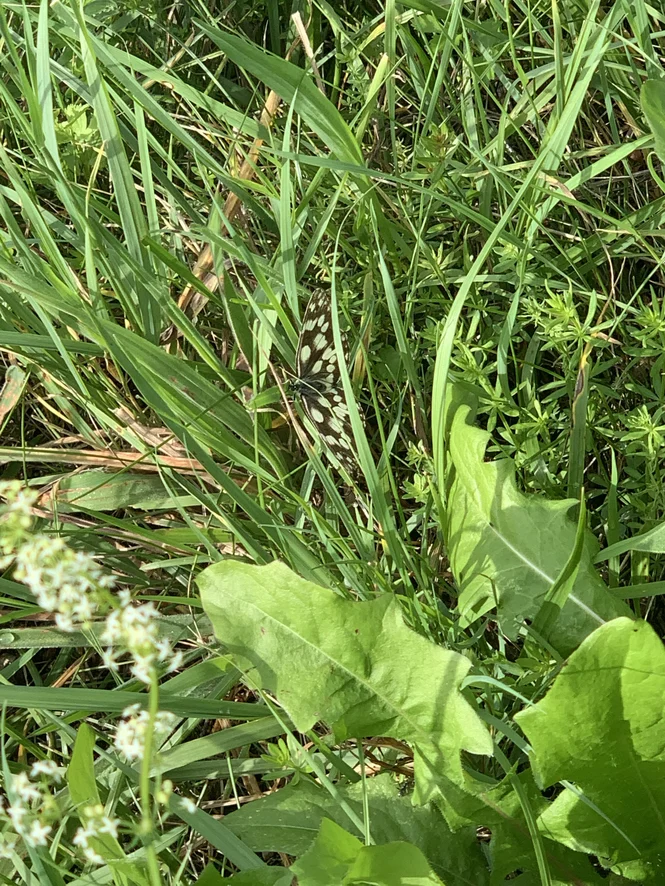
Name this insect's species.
Melanargia galathea
